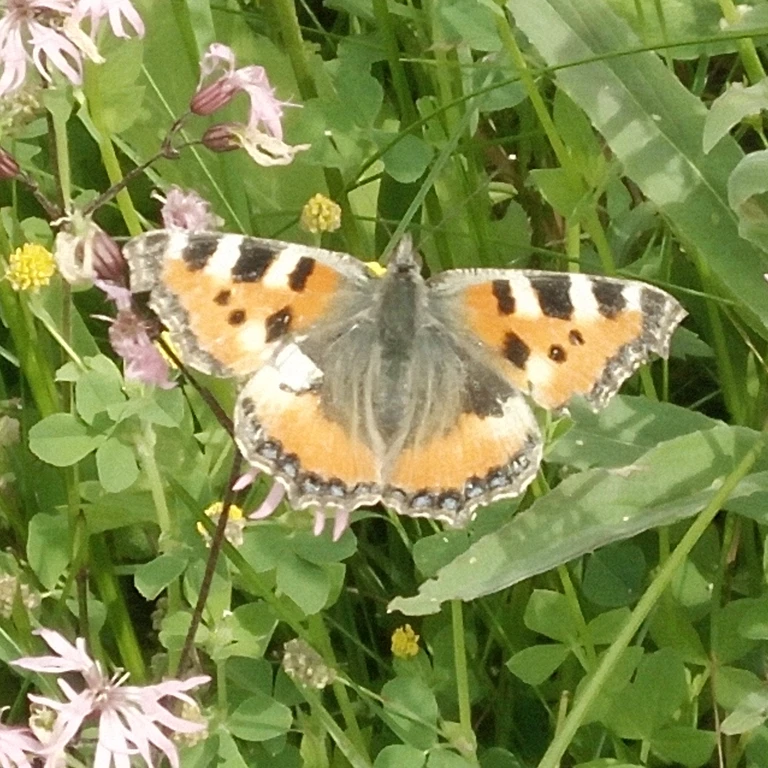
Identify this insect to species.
Aglais urticae
